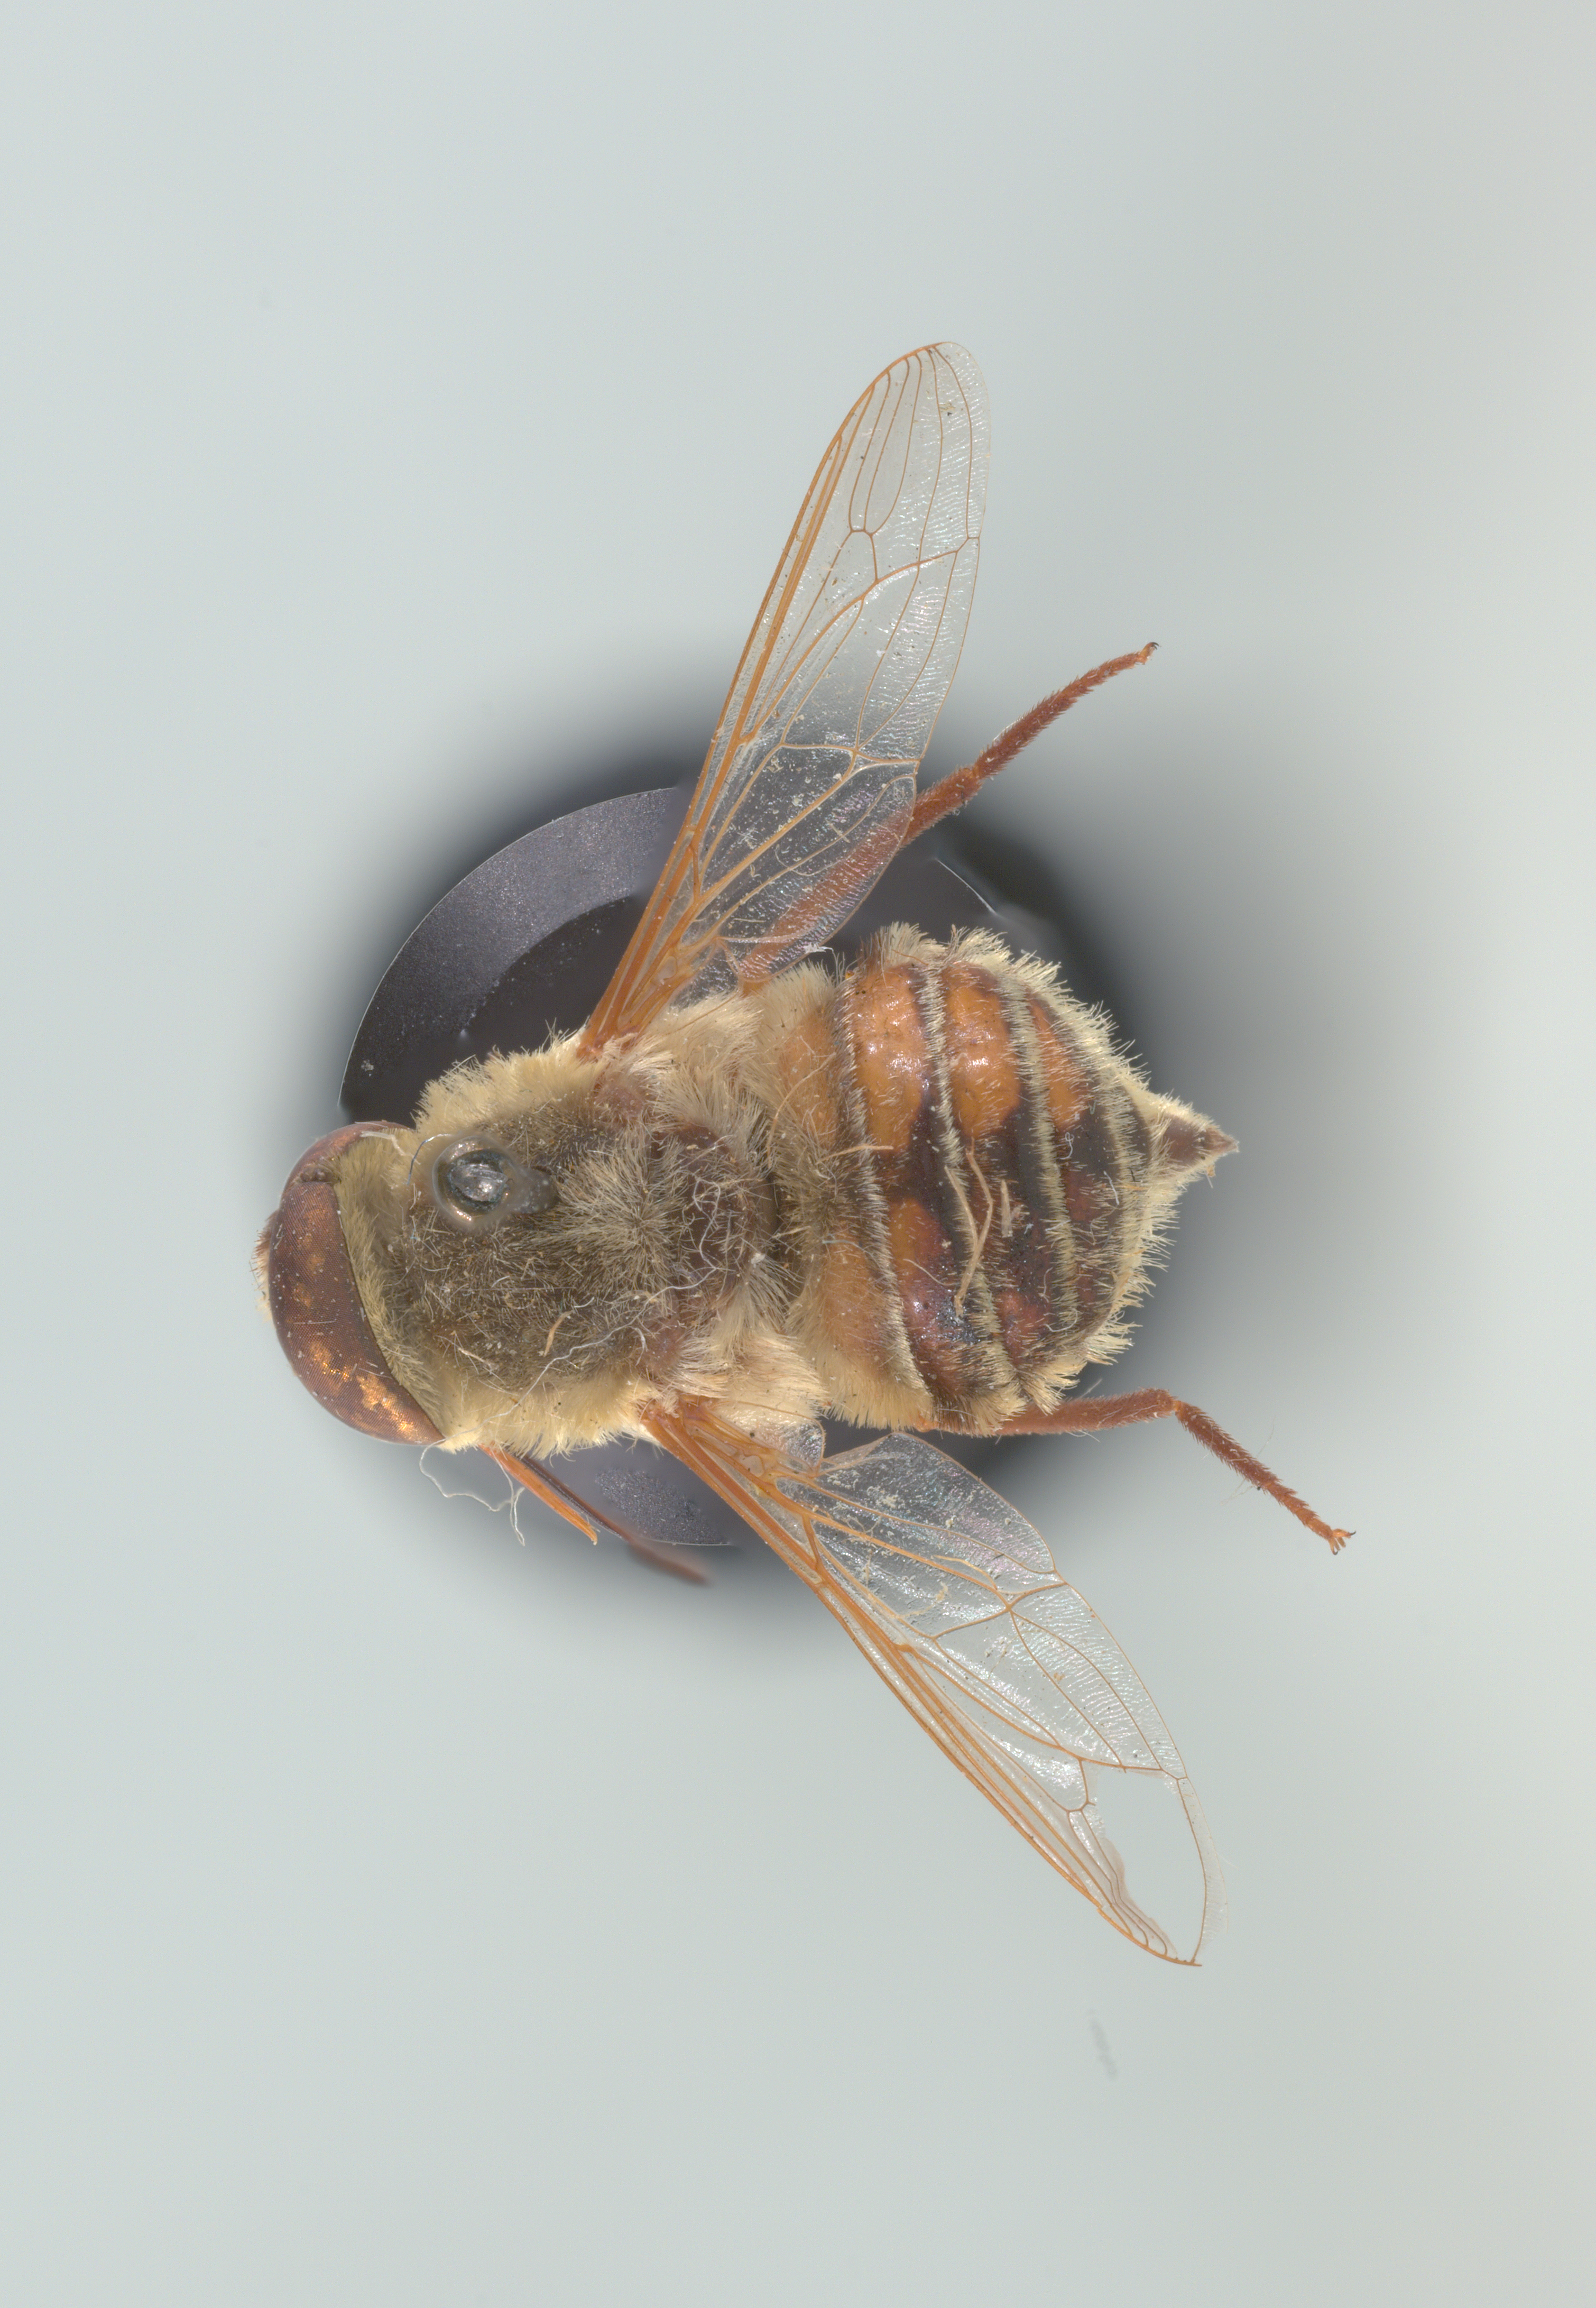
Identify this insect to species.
Neorhynchocephalus volaticus
